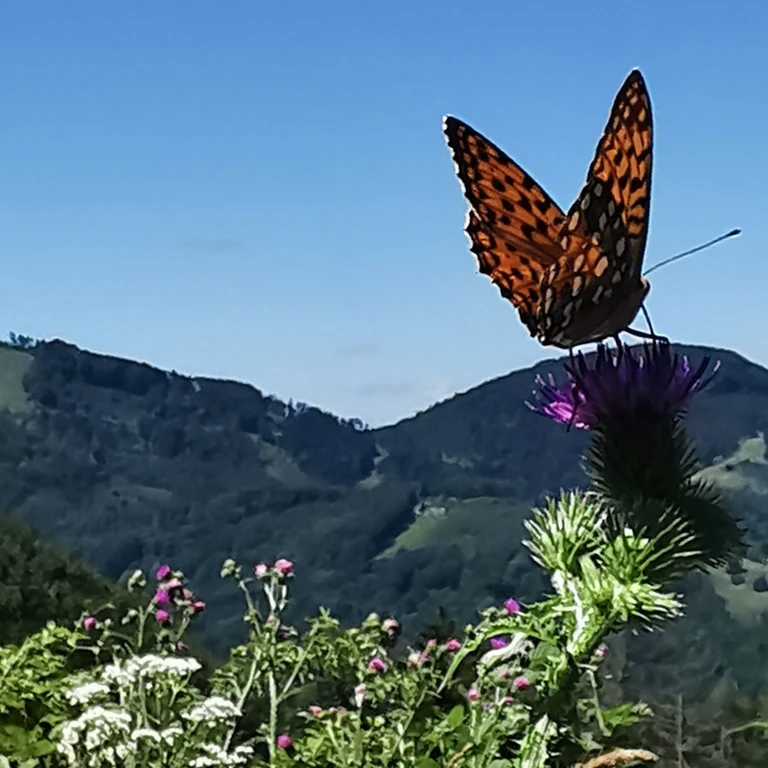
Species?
Fabriciana adippe
